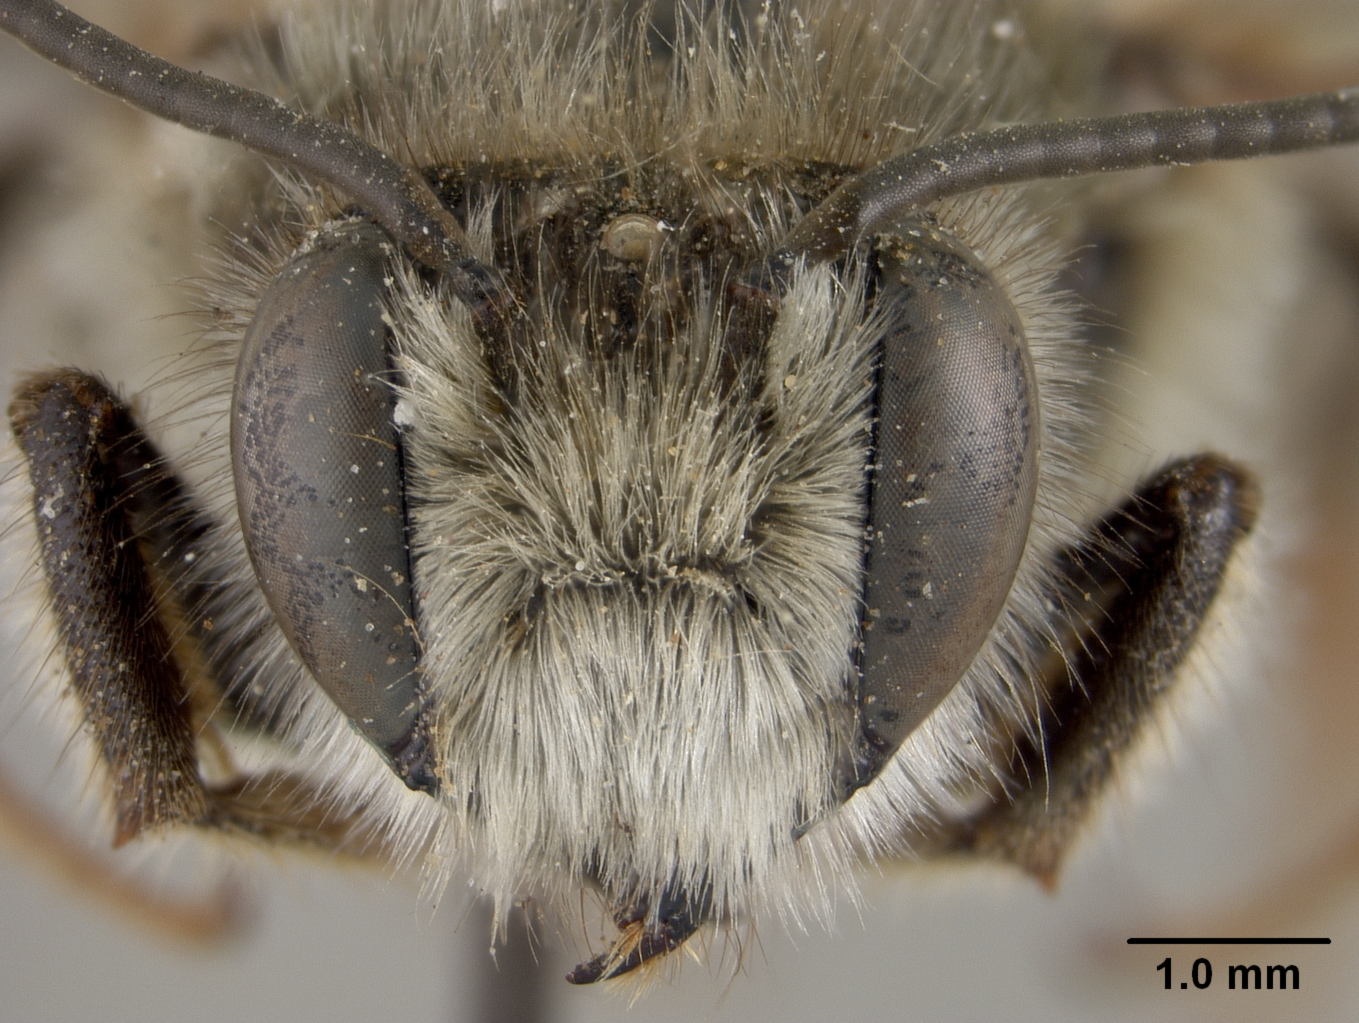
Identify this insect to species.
Megachile pamirensis
